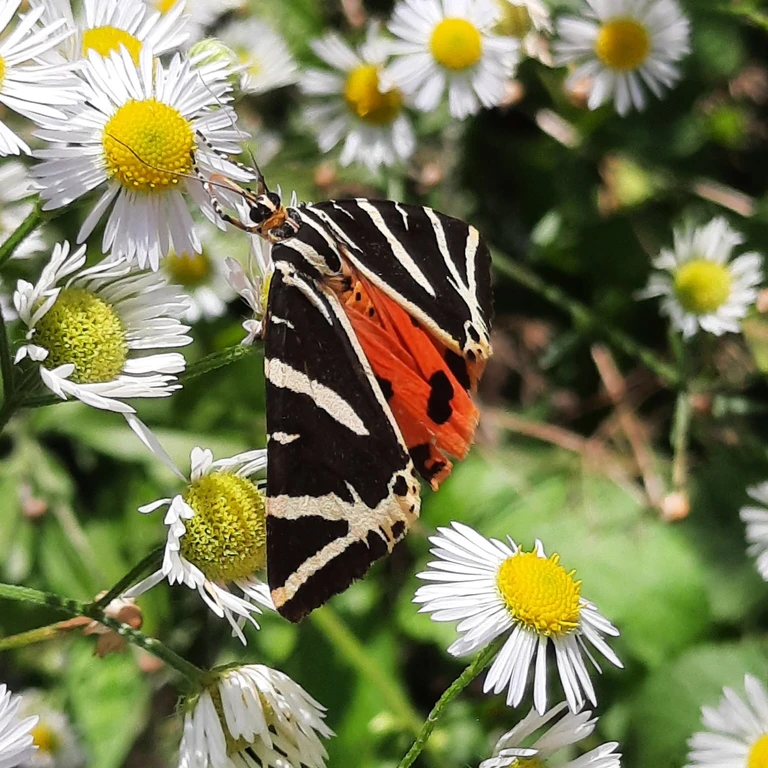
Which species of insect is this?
Euplagia quadripunctaria
